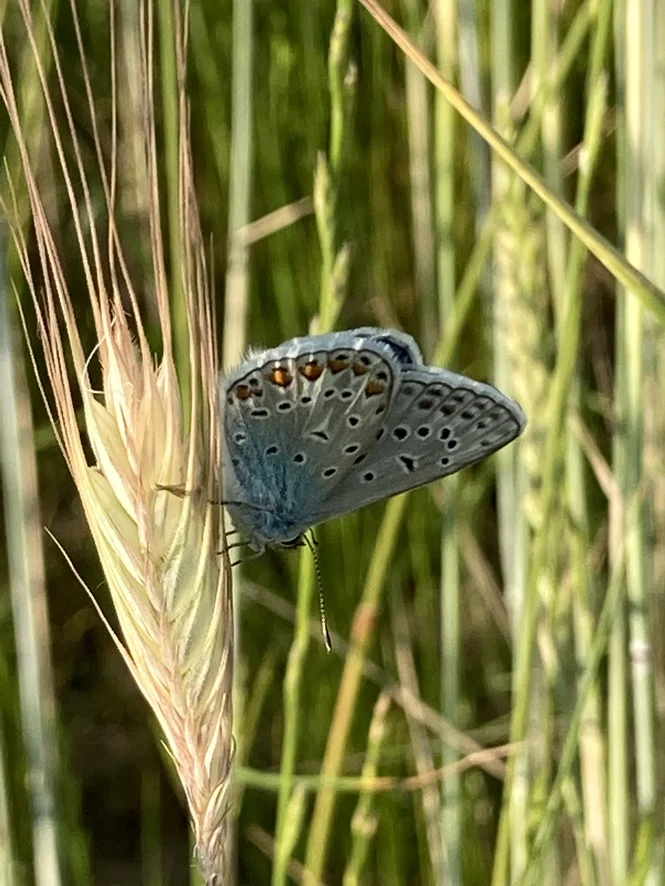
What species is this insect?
Polyommatus icarus
